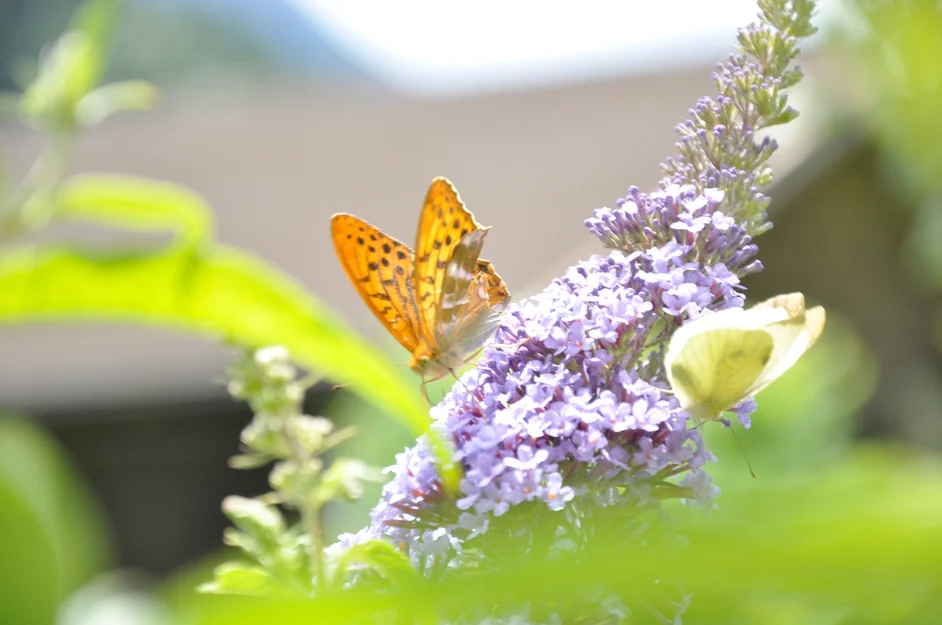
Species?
Argynnis paphia
